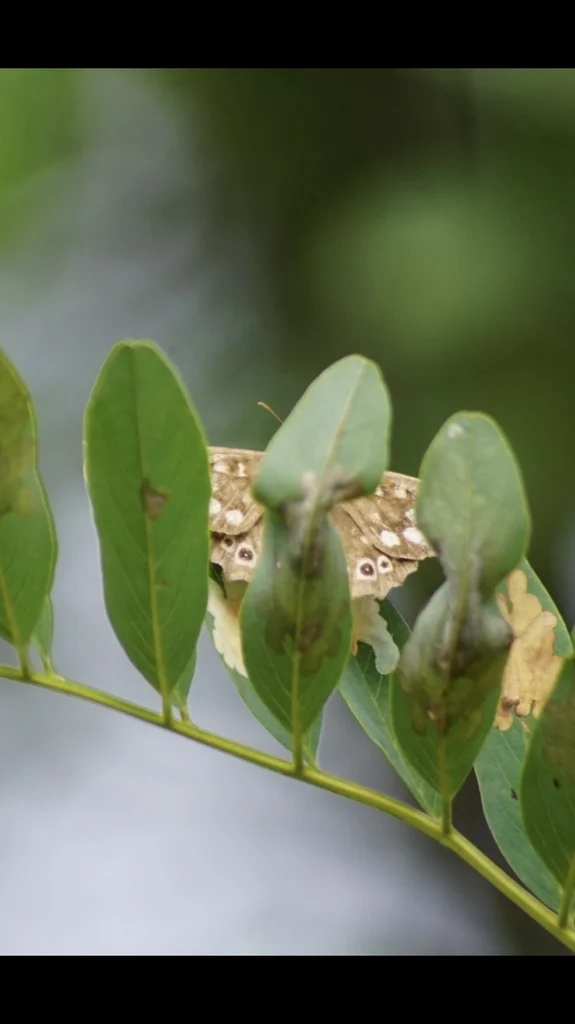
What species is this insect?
Pararge aegeria
